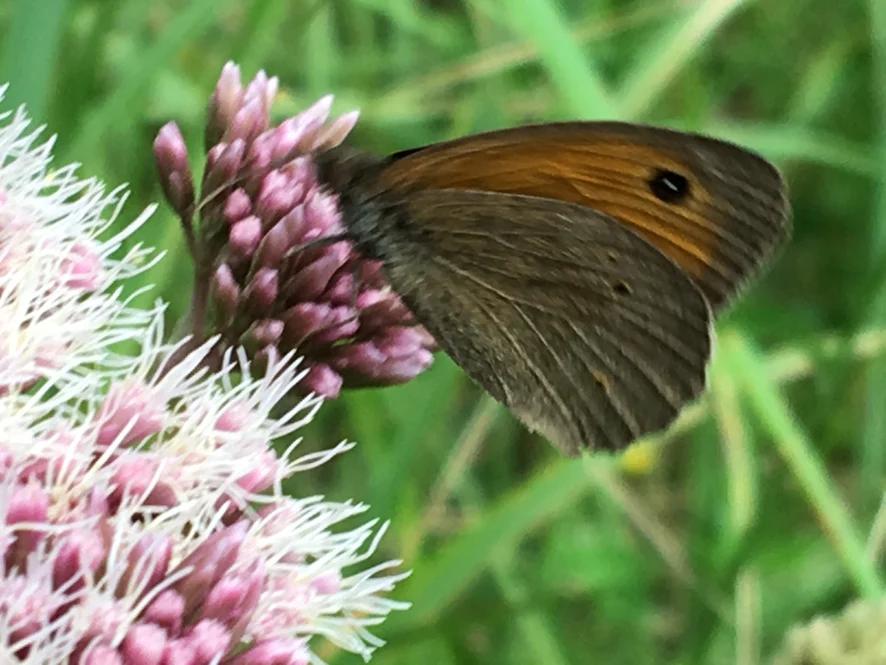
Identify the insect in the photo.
Maniola jurtina
